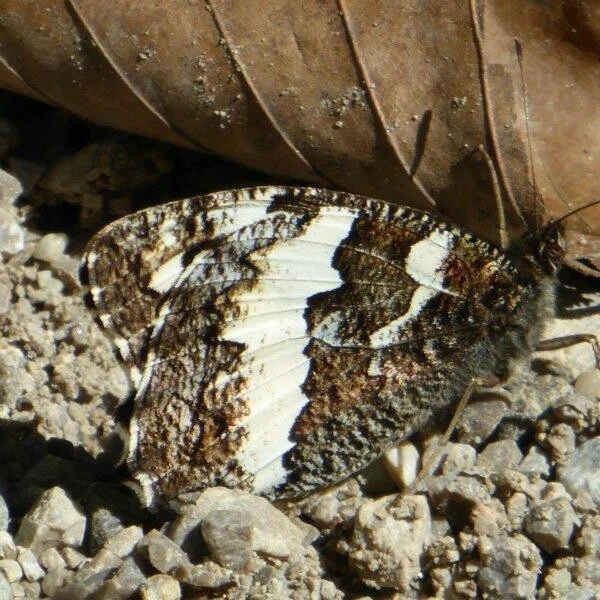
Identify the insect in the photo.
Brintesia circe
